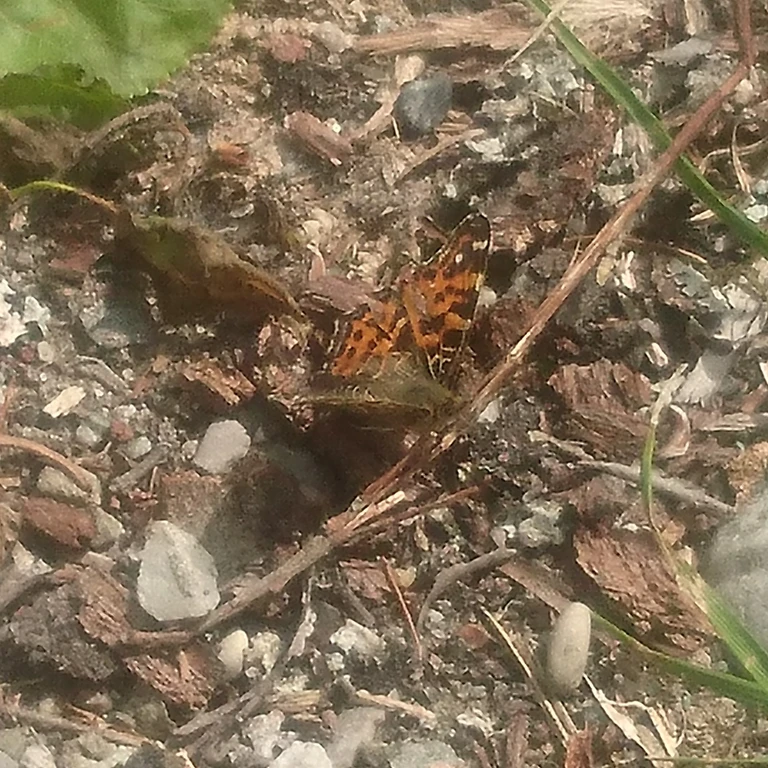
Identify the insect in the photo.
Araschnia levana
